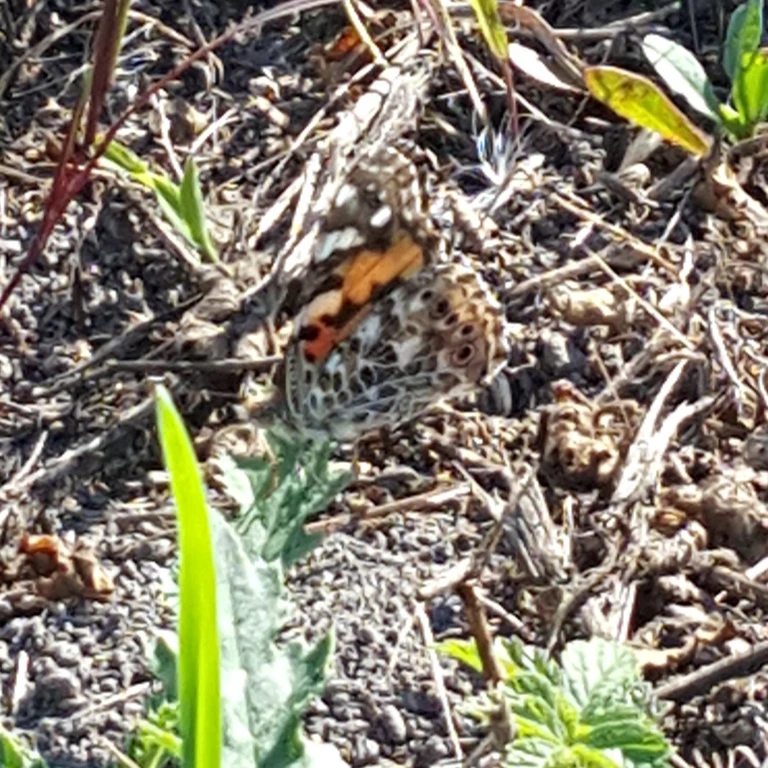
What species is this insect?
Vanessa cardui
